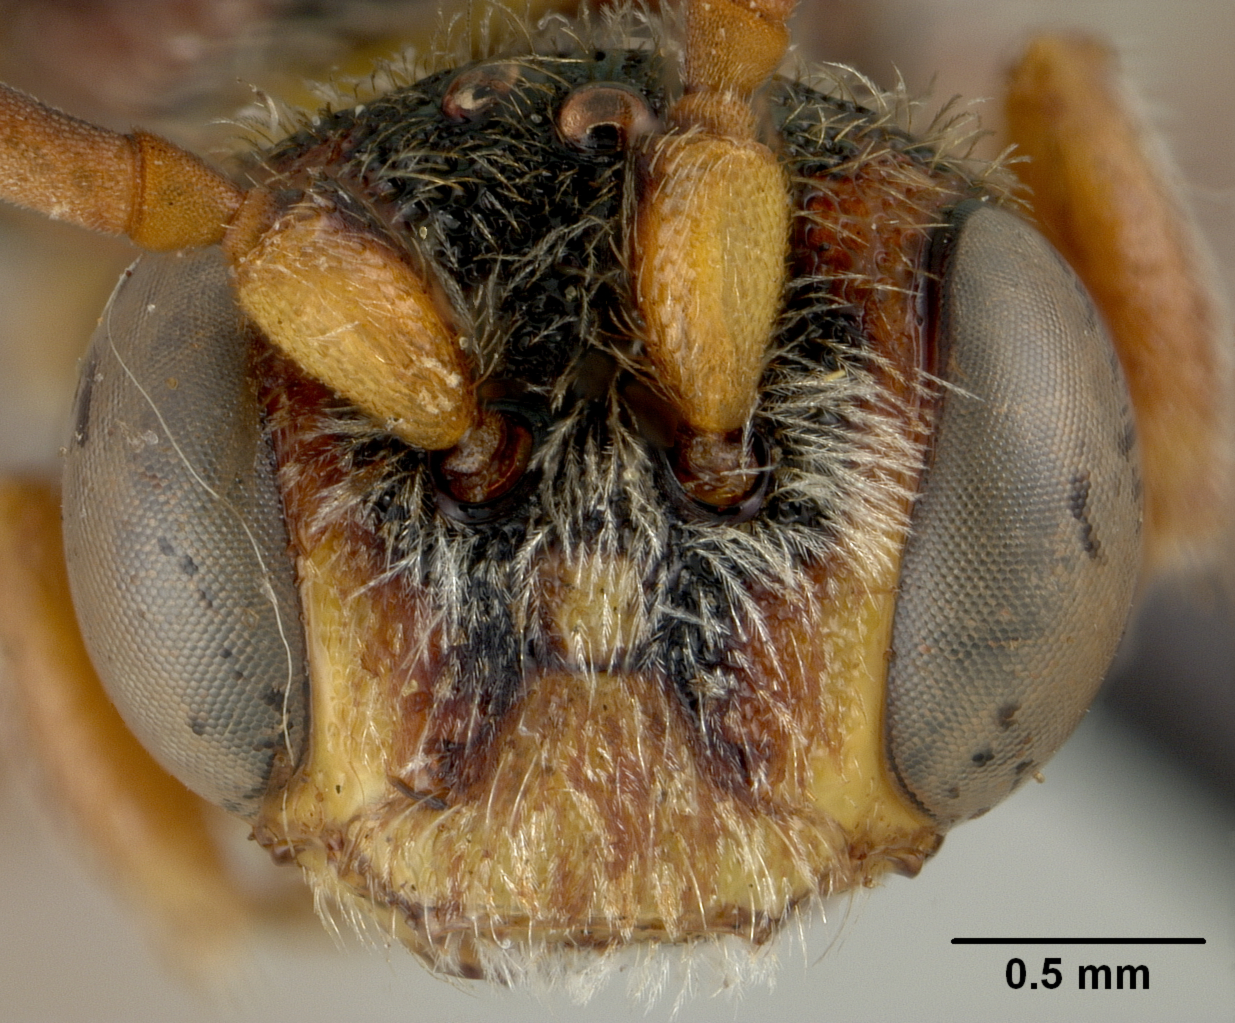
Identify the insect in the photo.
Nomada sobrina
